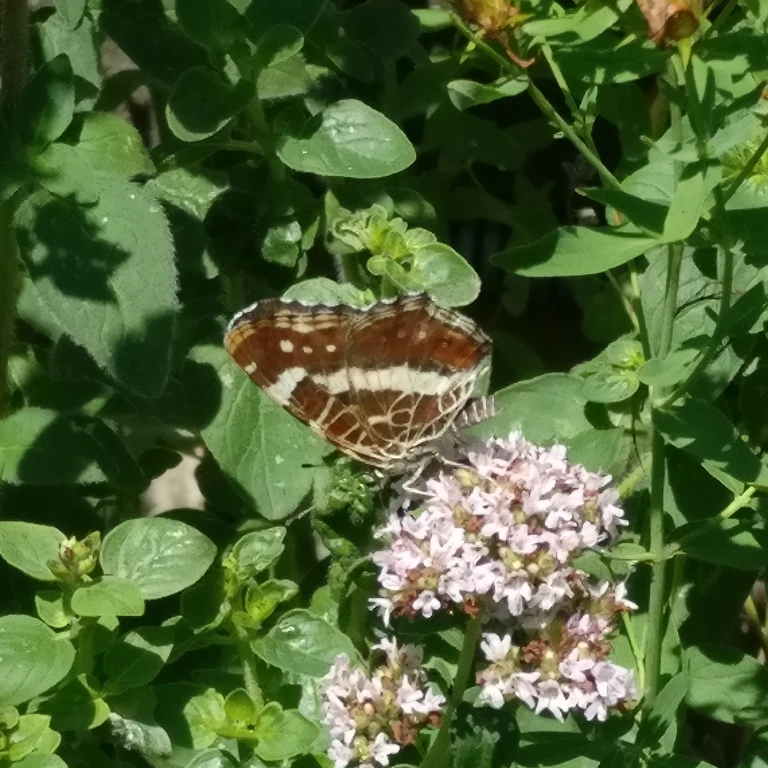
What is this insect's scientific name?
Araschnia levana
